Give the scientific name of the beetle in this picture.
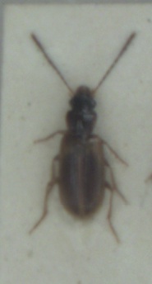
Anthracus consputus
